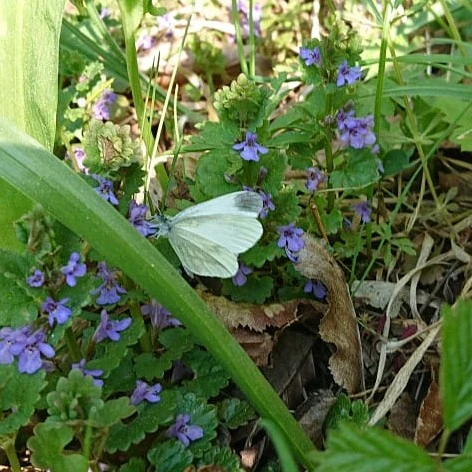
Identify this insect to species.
Leptidea sinapis/juvernica
